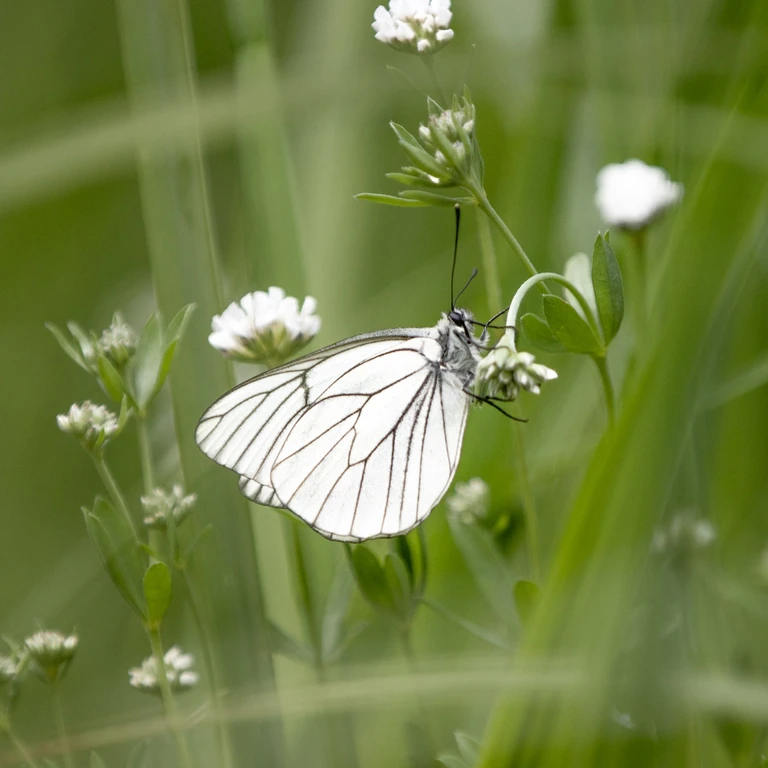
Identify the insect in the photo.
Aporia crataegi
